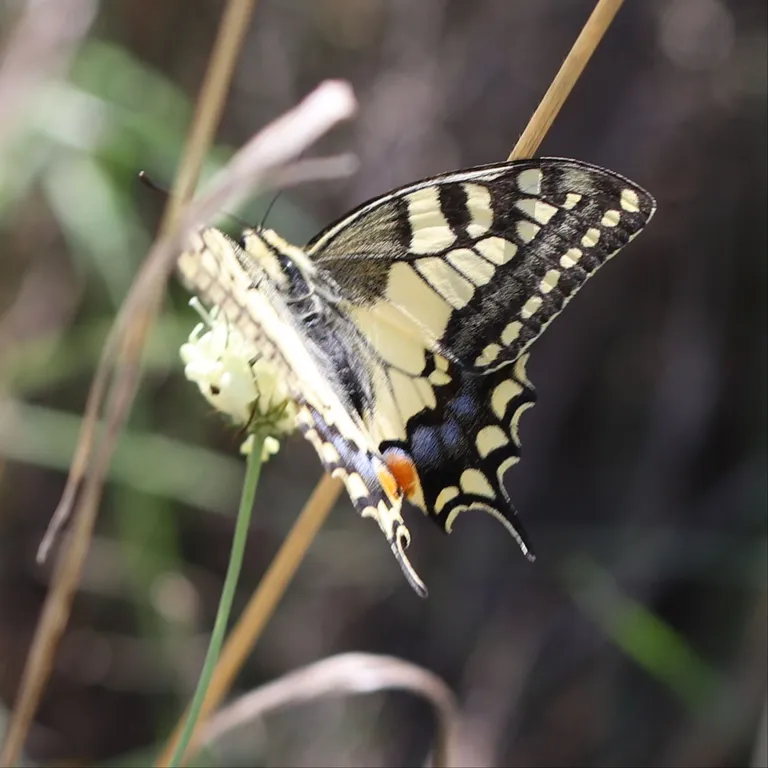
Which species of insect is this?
Papilio machaon
